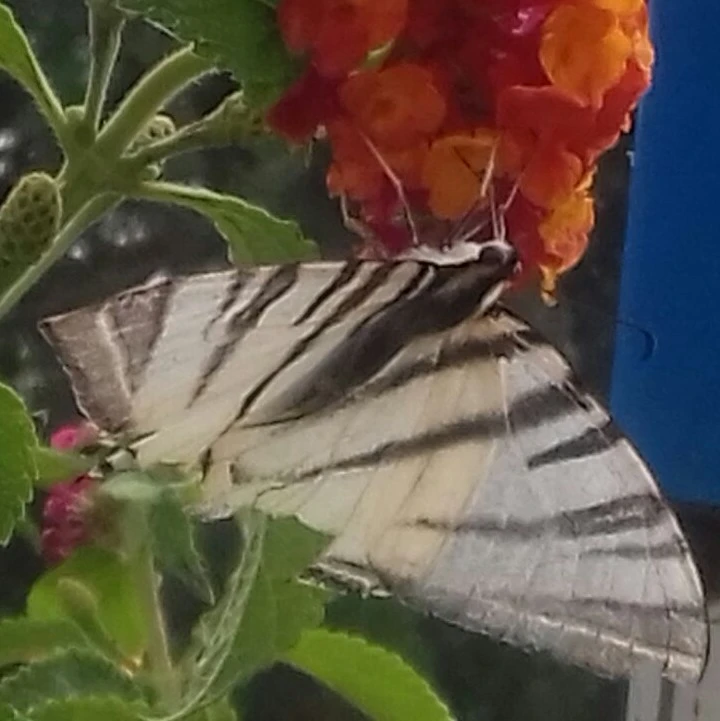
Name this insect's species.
Iphiclides podalirius
